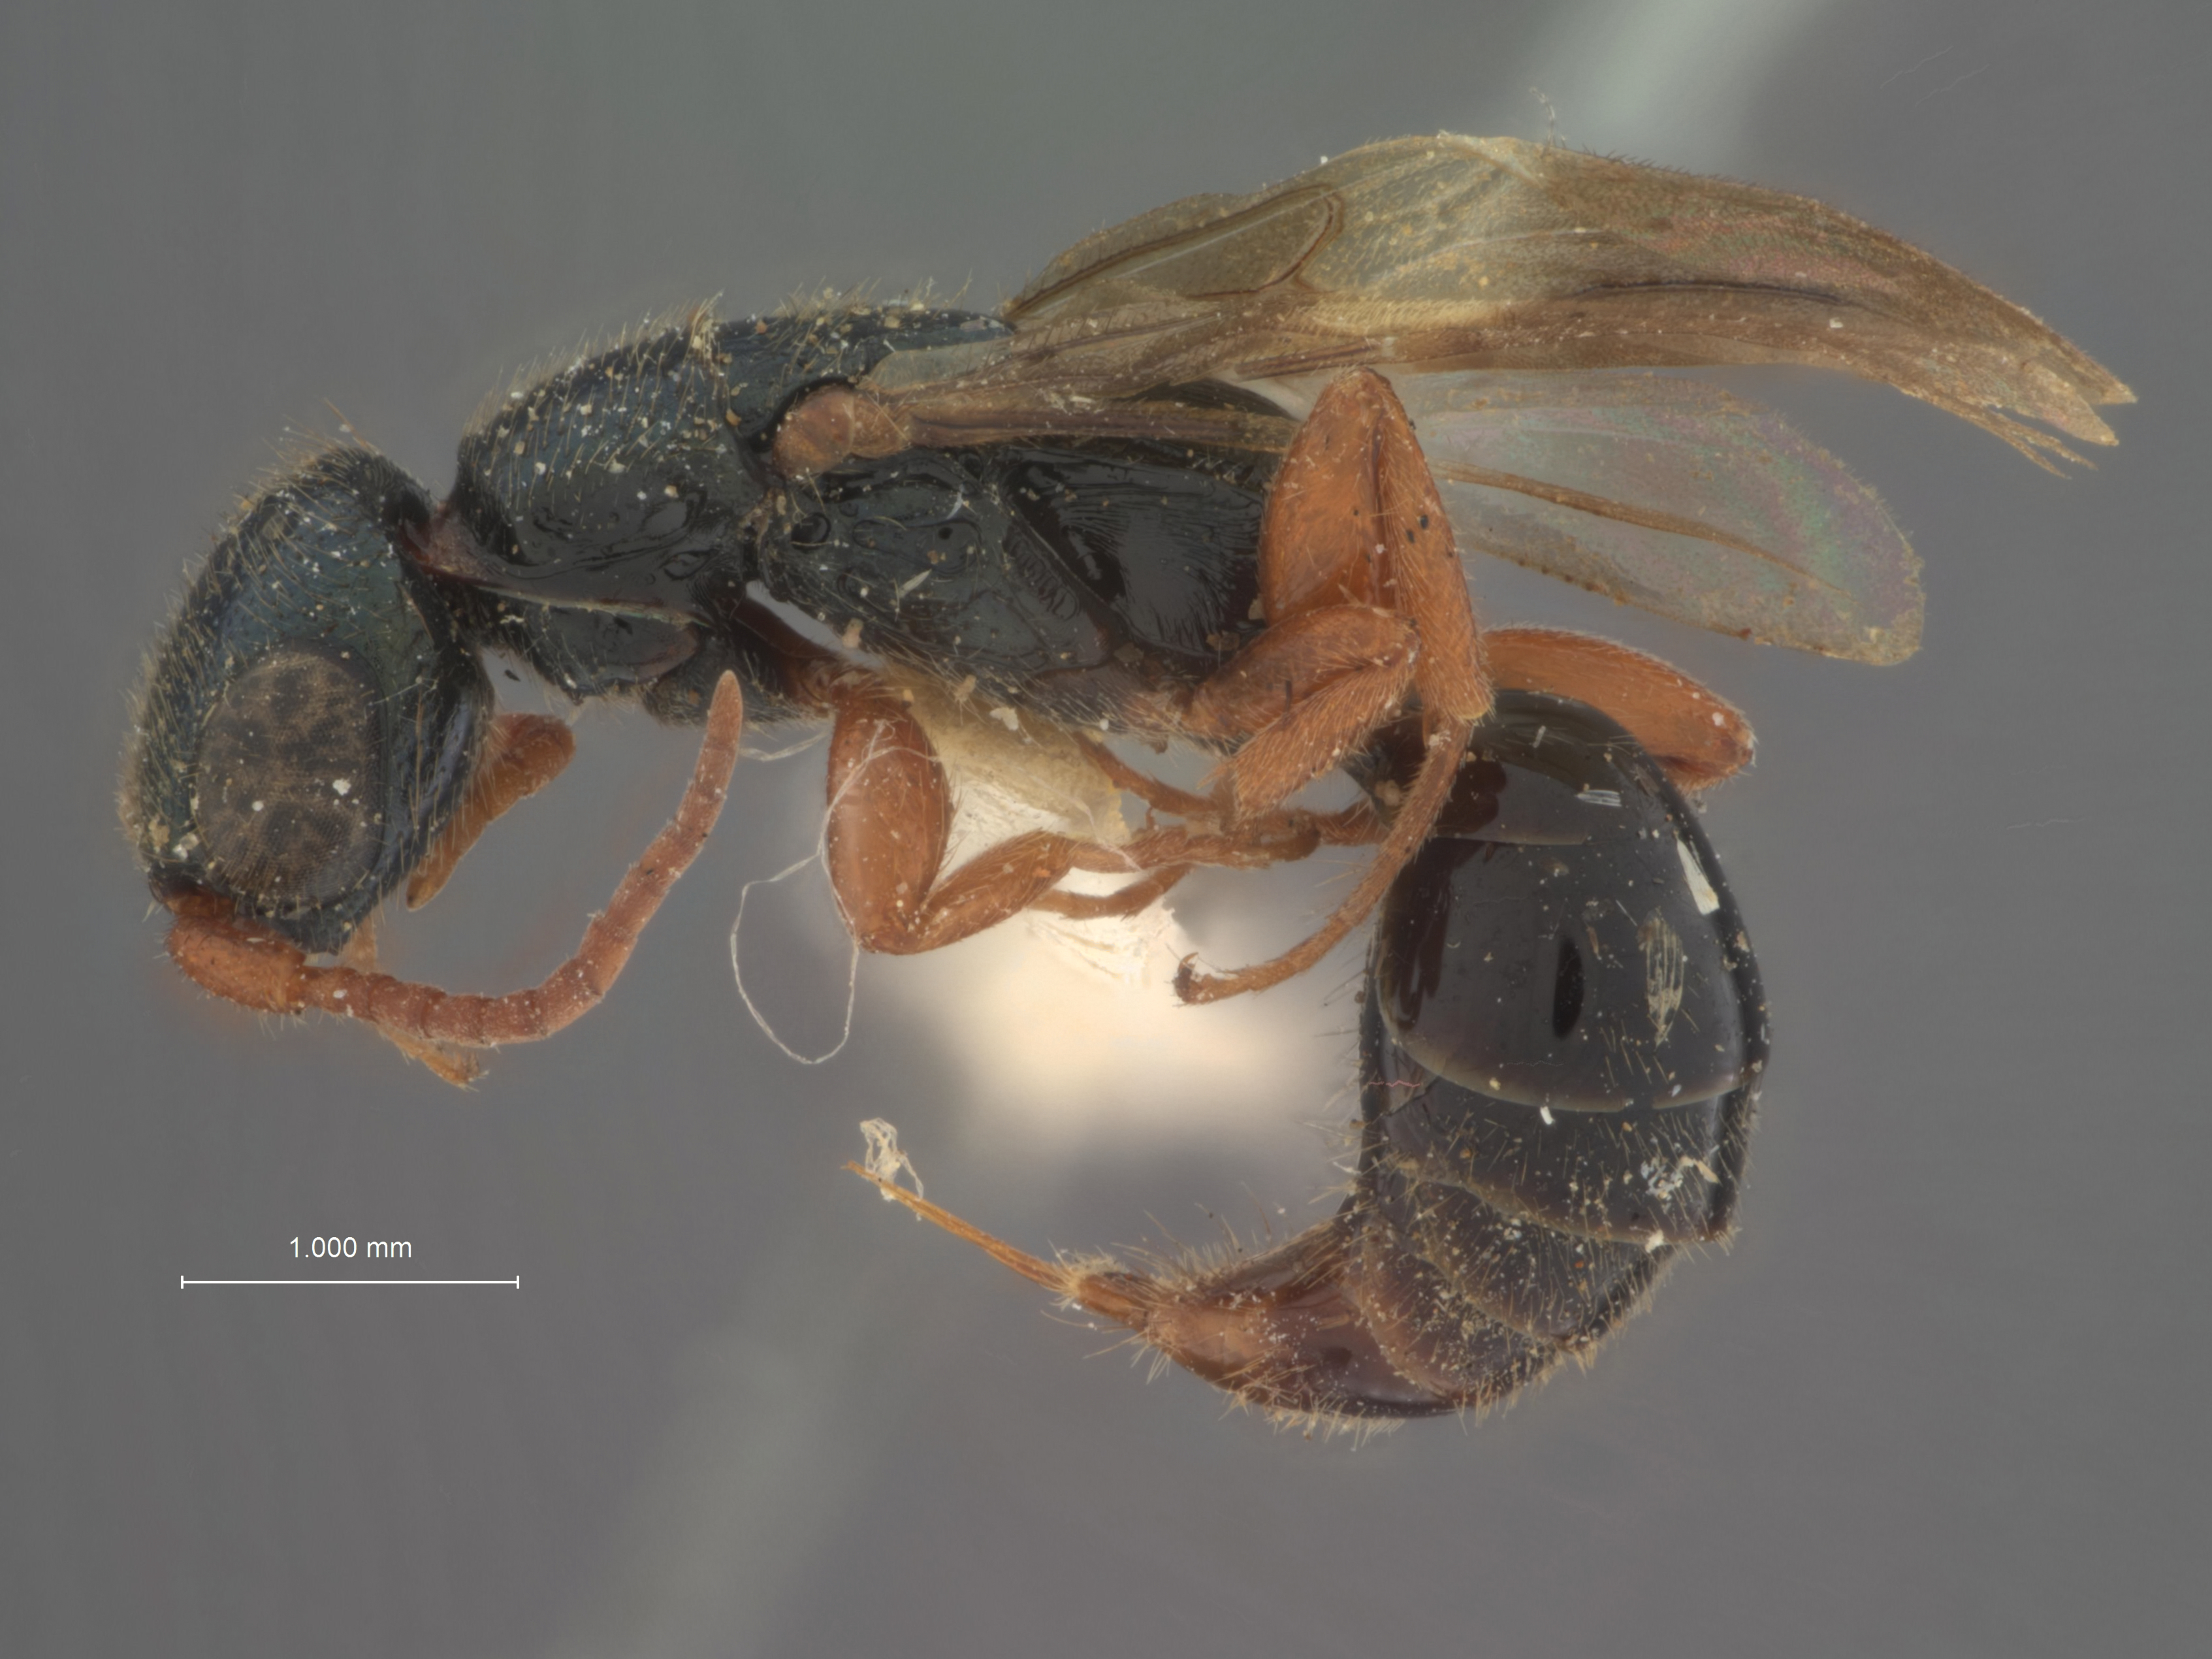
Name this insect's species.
Anisepyris bakeri
